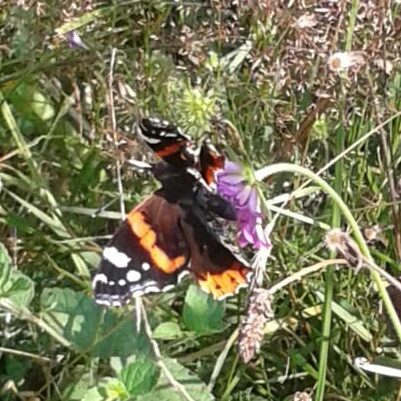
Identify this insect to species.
Vanessa atalanta
